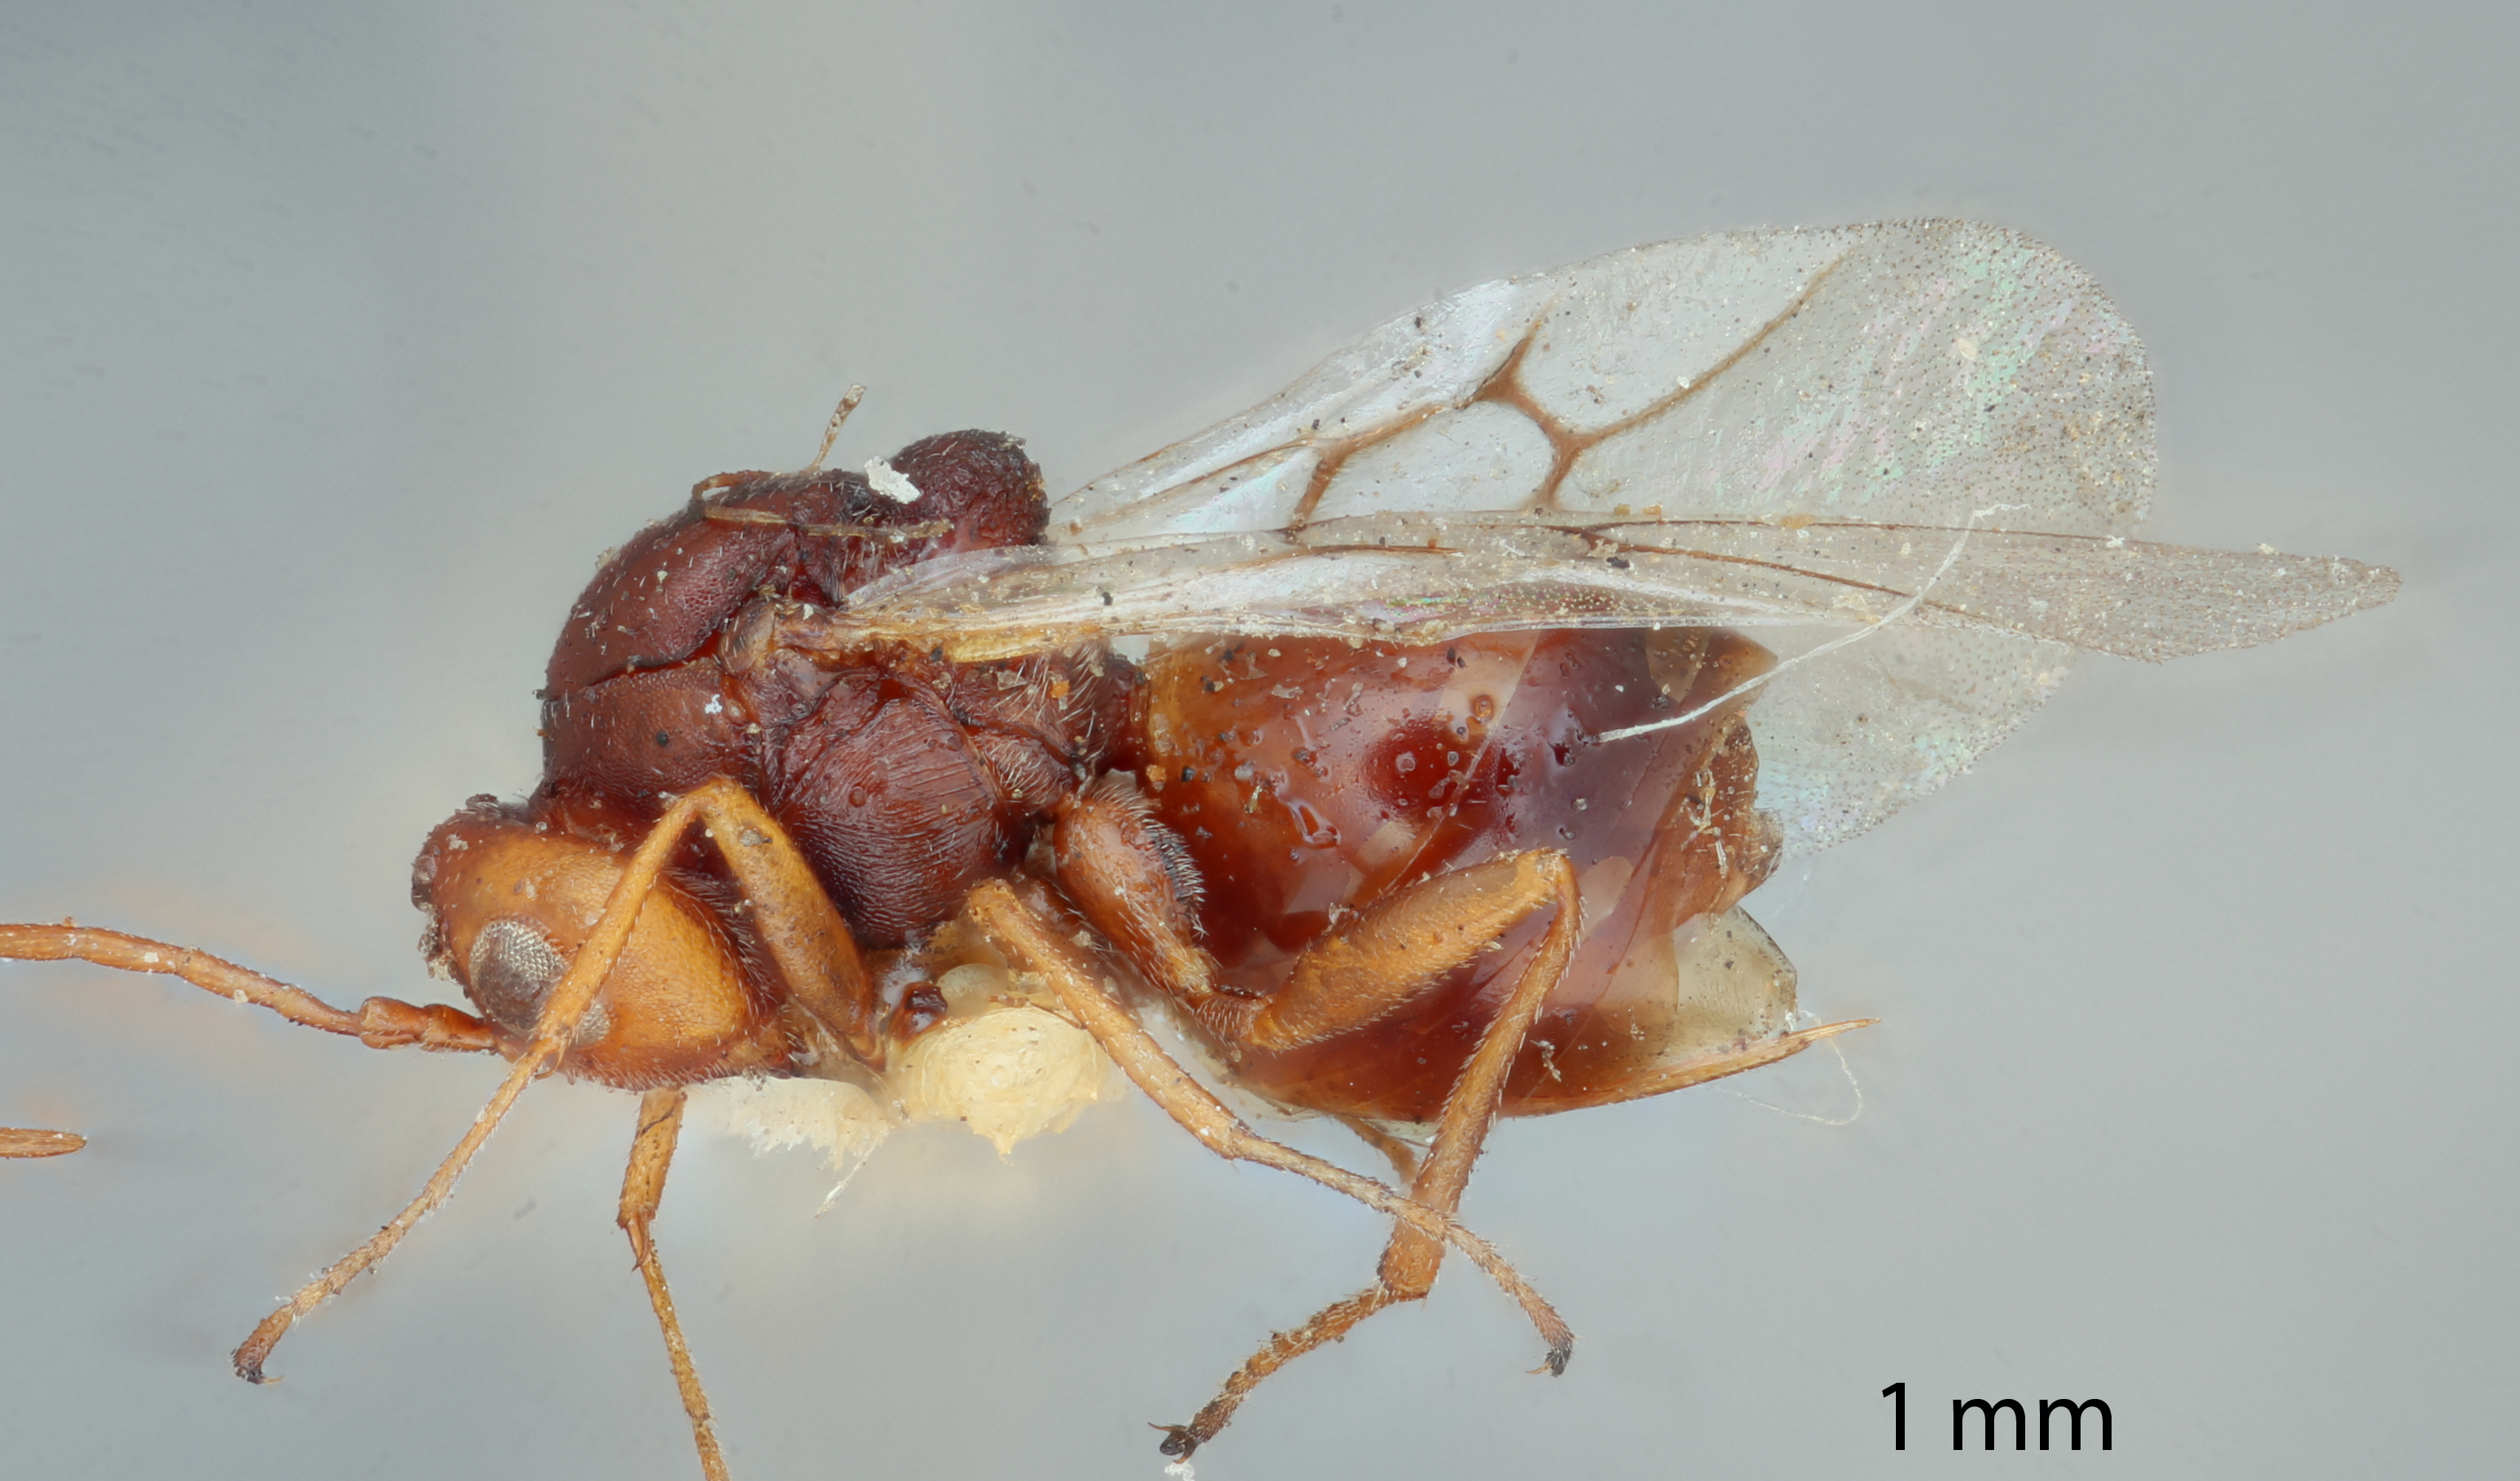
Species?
Aulax chrysothamni
